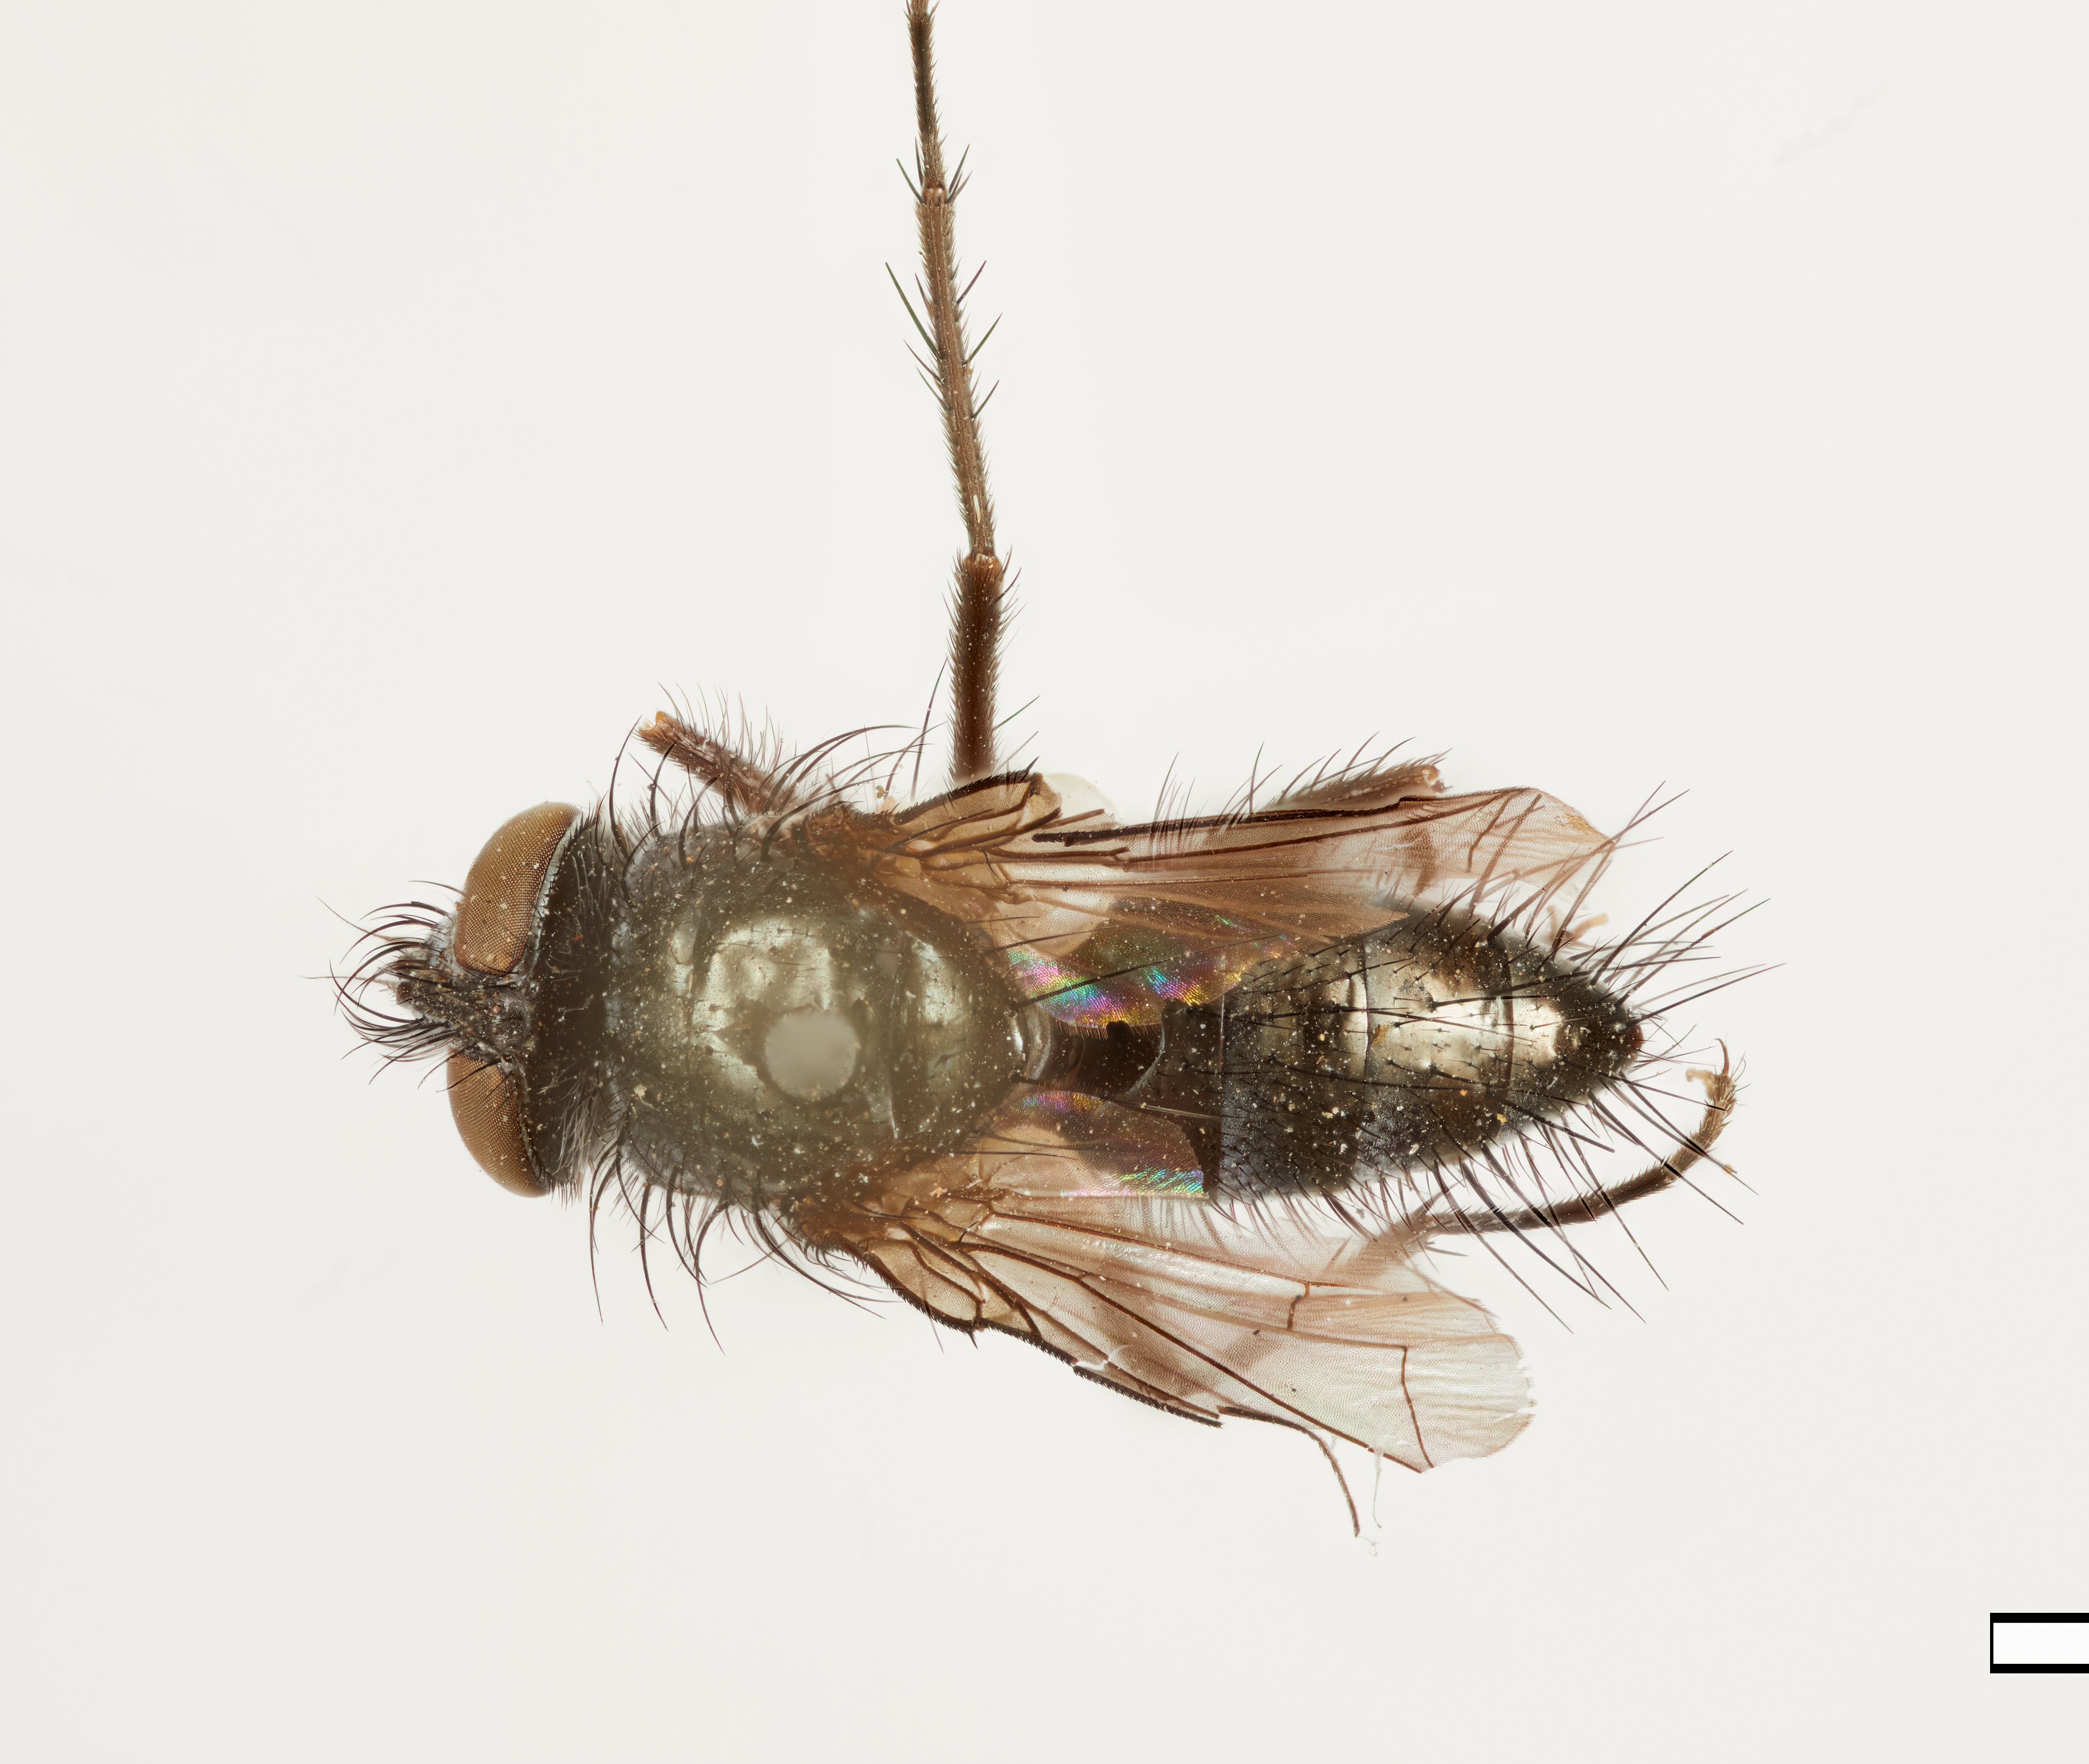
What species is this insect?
Masicera polita
